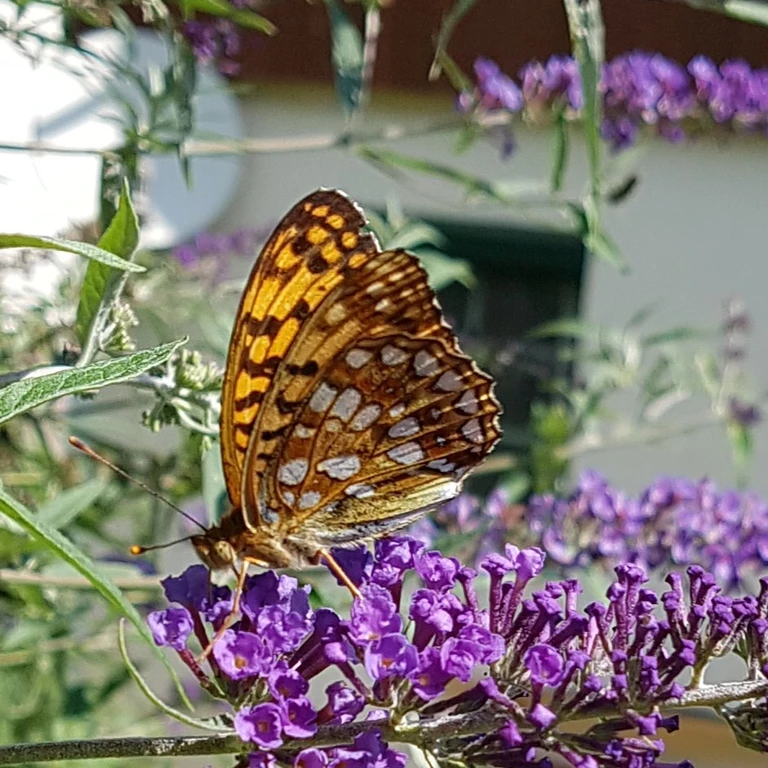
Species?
Fabriciana adippe
